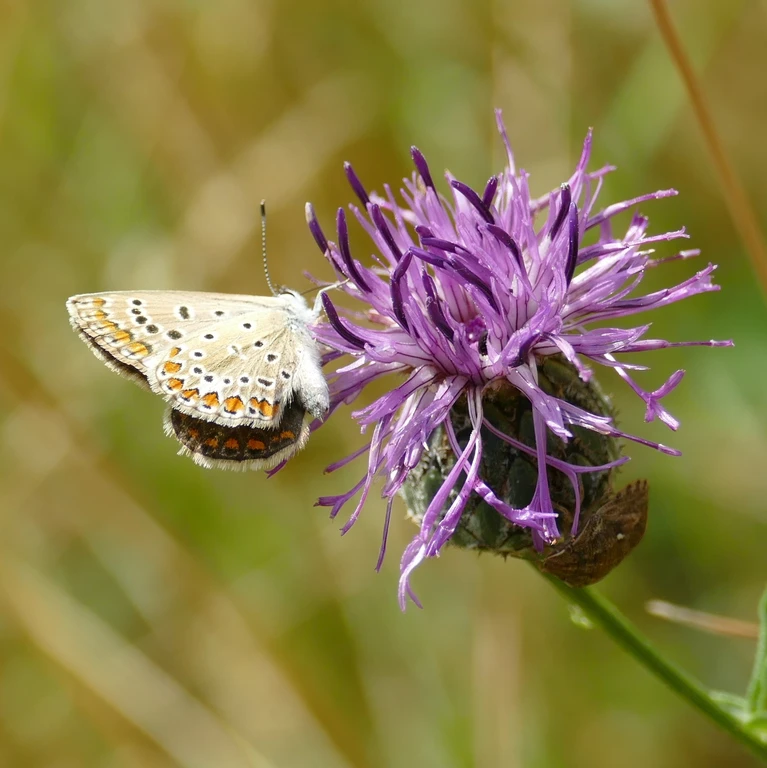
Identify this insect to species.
Polyommatus icarus
